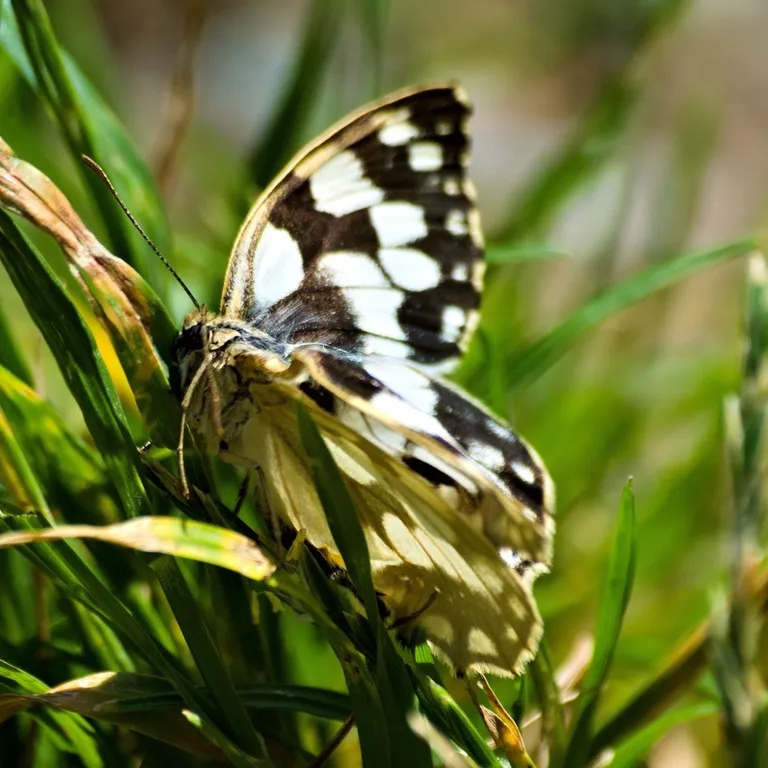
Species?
Melanargia galathea
